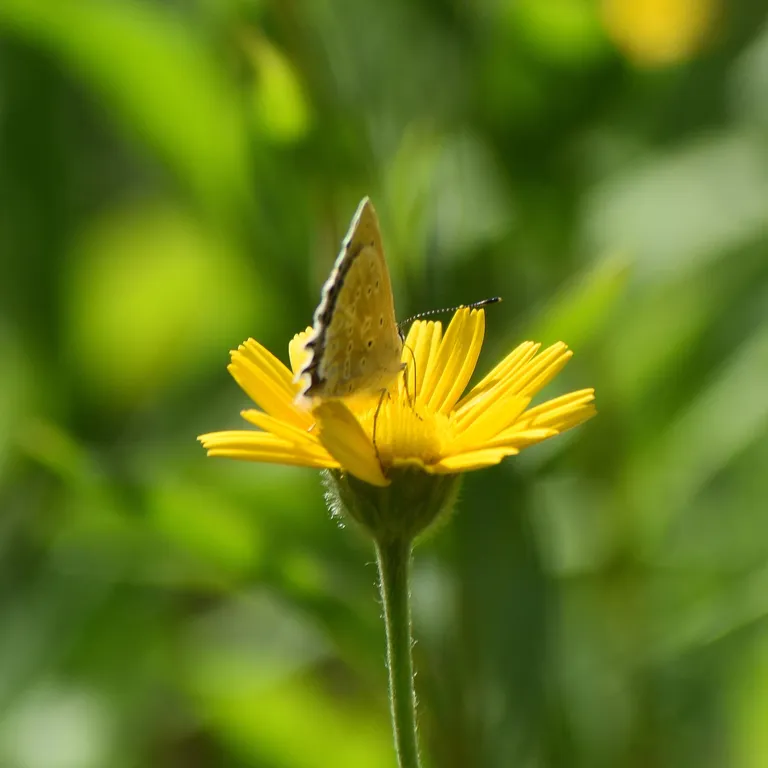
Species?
Polyommatus daphnis
